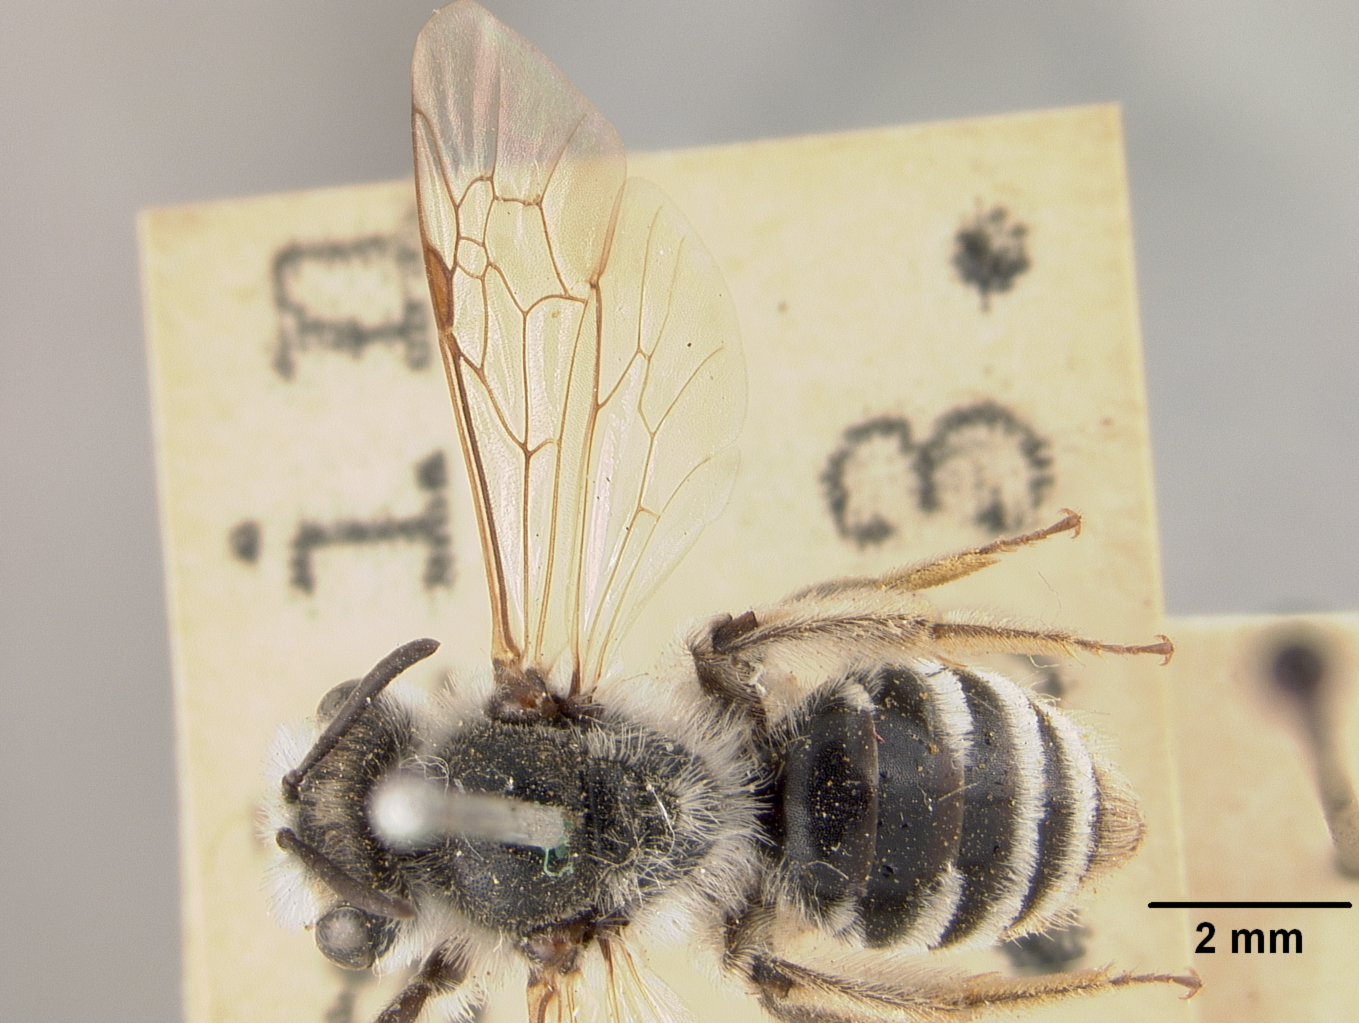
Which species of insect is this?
Andrena cryptodonta
